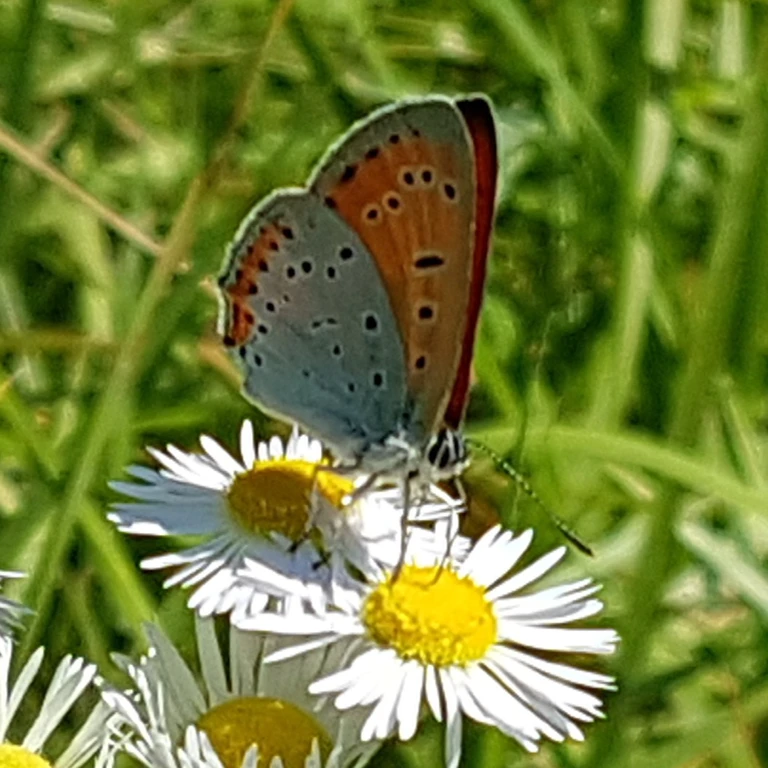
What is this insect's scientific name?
Lycaena dispar
